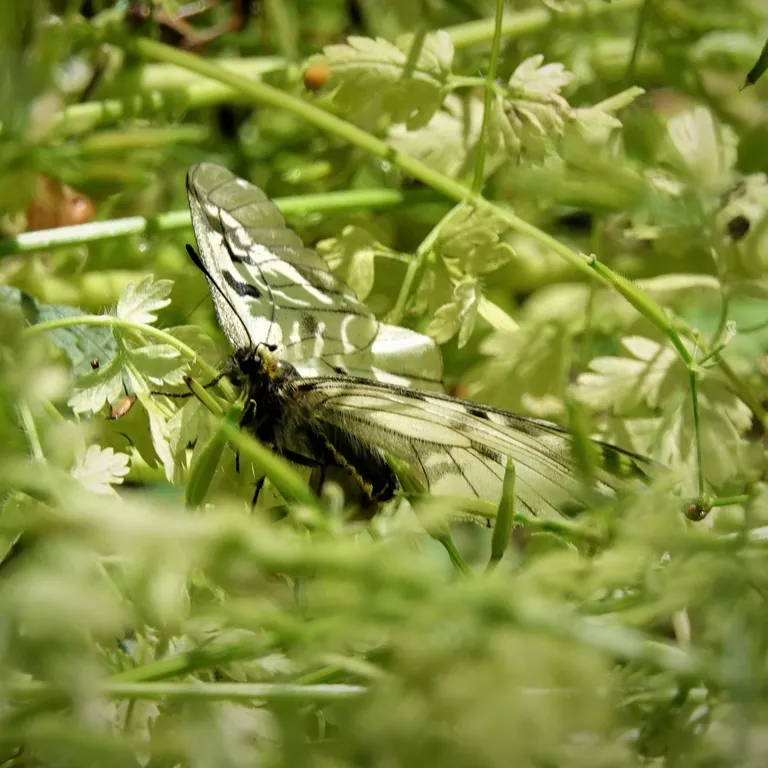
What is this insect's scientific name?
Parnassius mnemosyne
